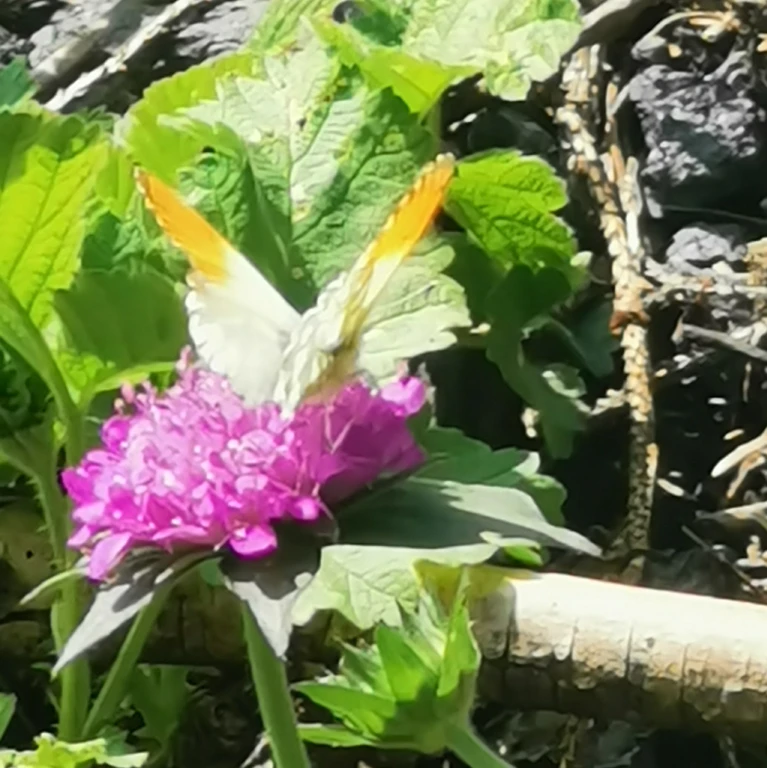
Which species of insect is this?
Anthocharis cardamines
